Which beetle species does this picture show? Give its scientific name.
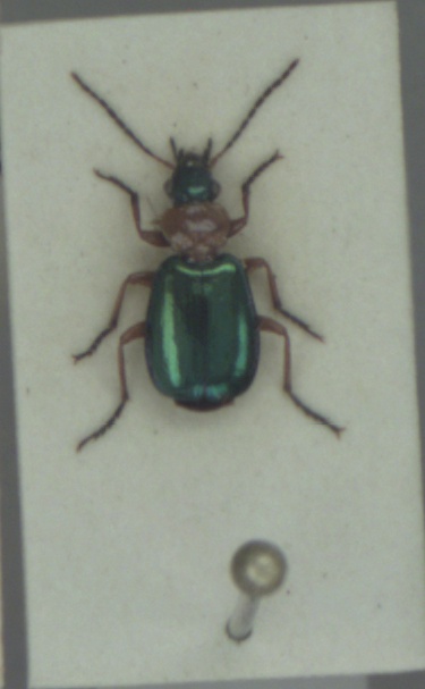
Lebia chlorocephala
